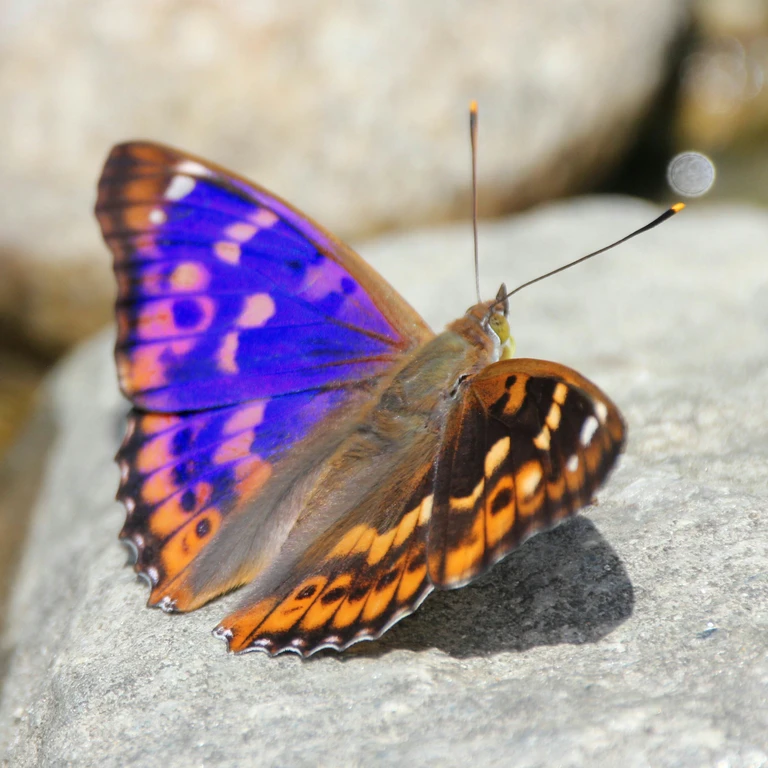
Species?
Apatura ilia
